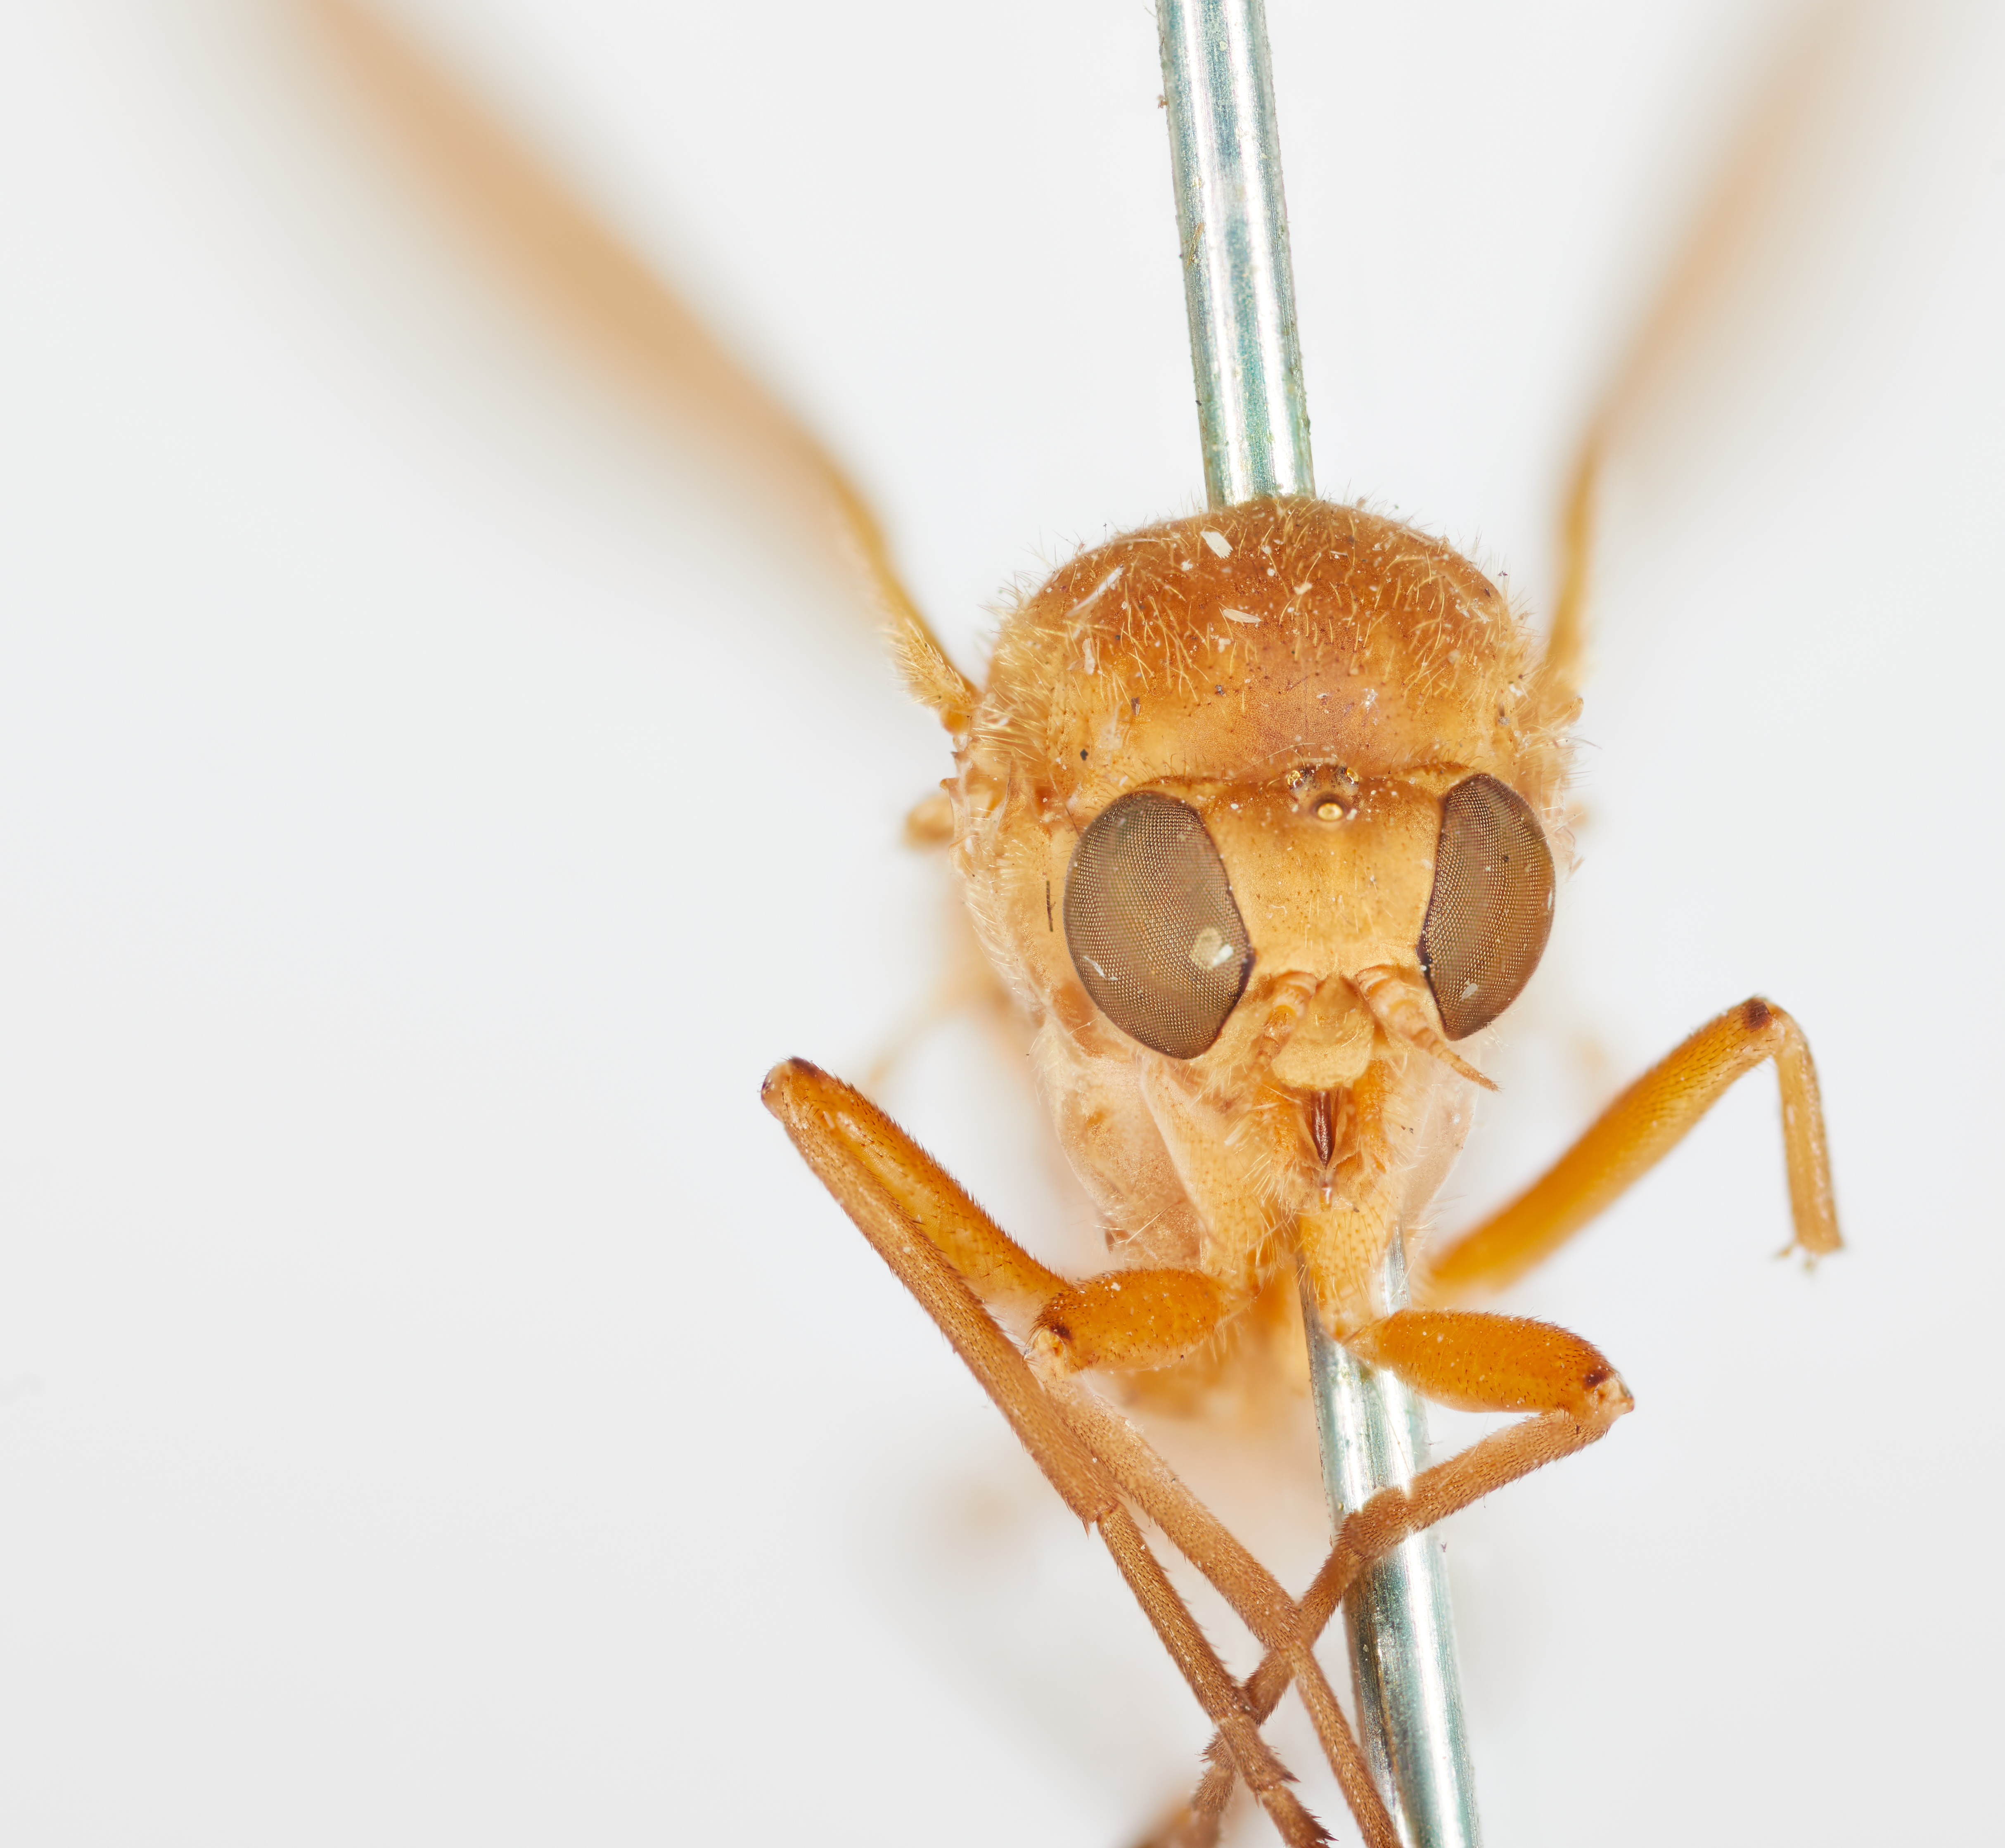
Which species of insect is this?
Arthroceras fulvicorne
